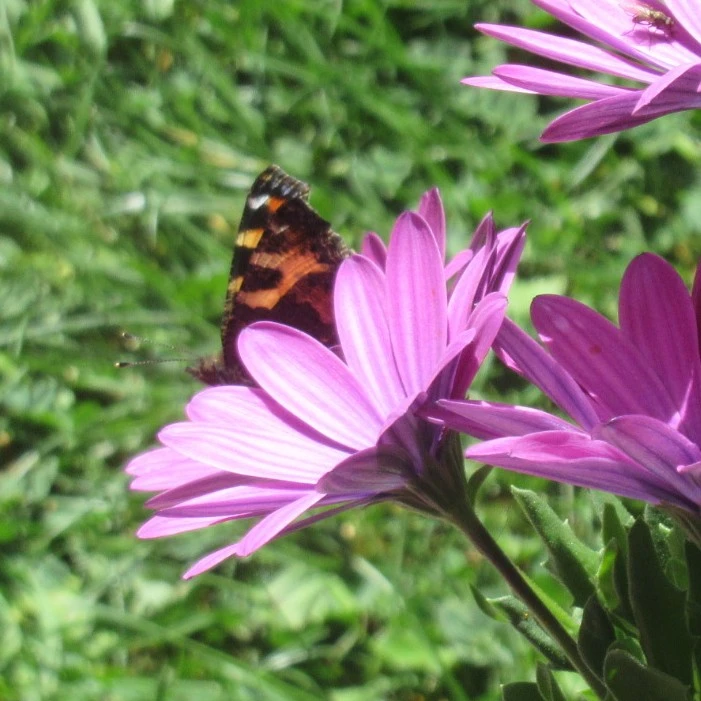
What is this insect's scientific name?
Aglais urticae
